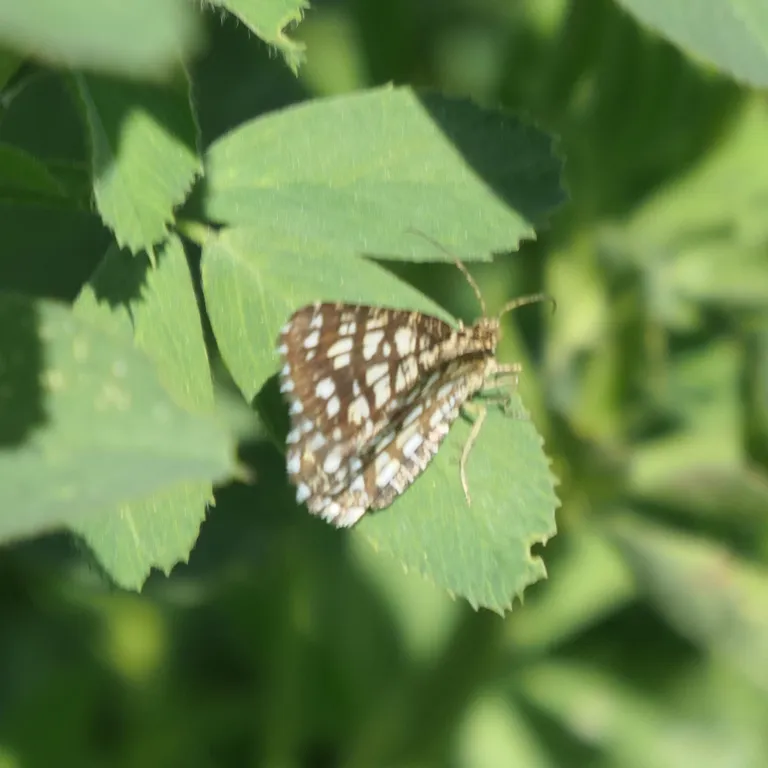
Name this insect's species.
Chiasmia clathrata
